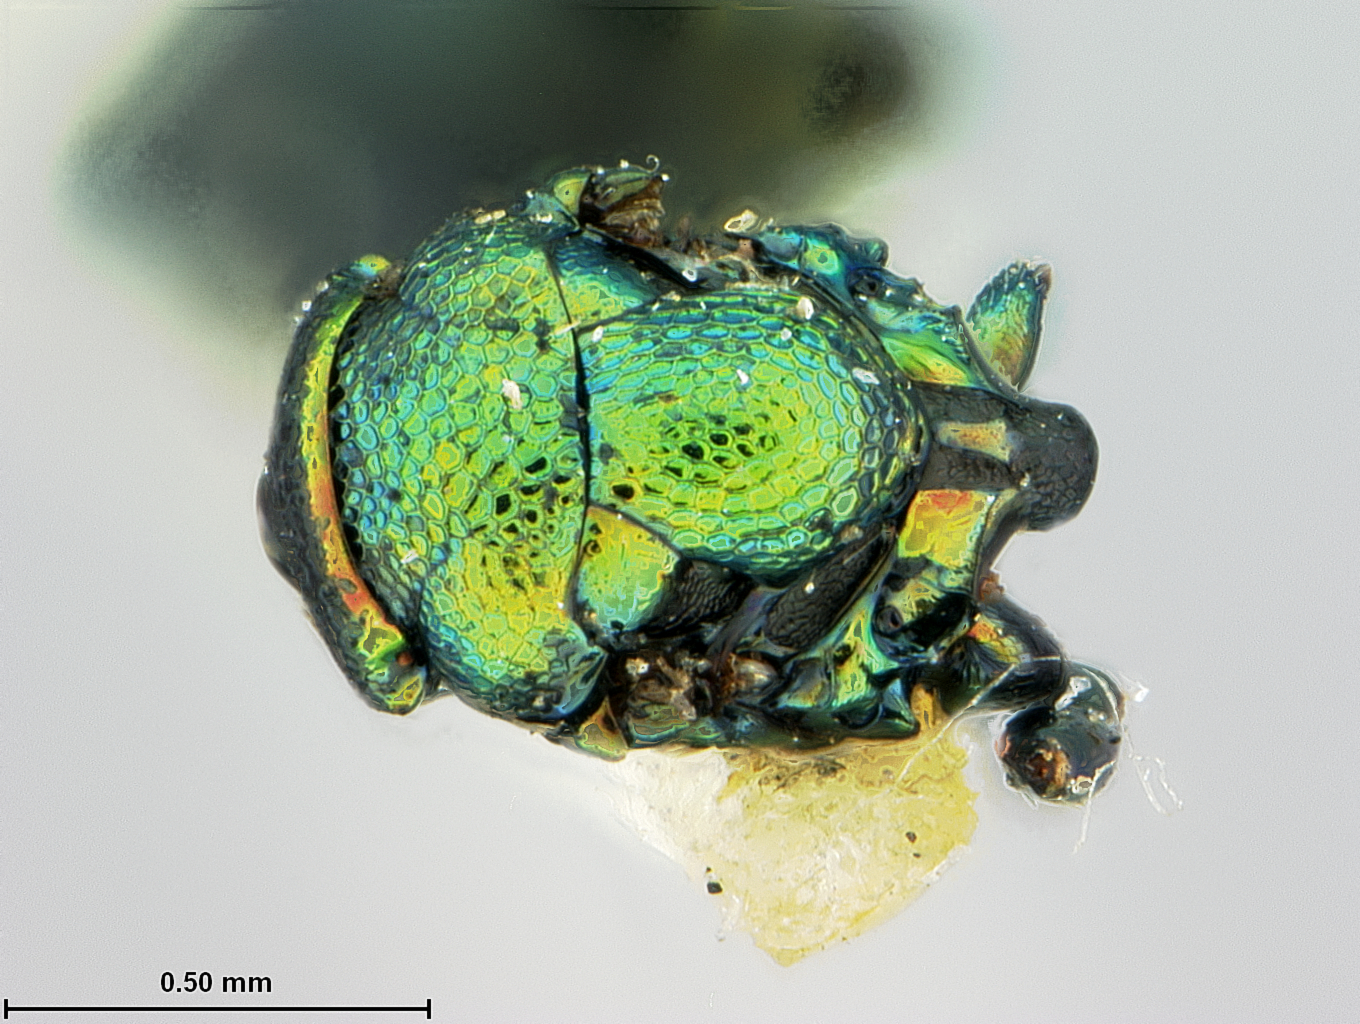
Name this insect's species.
Entedon arizonensis
